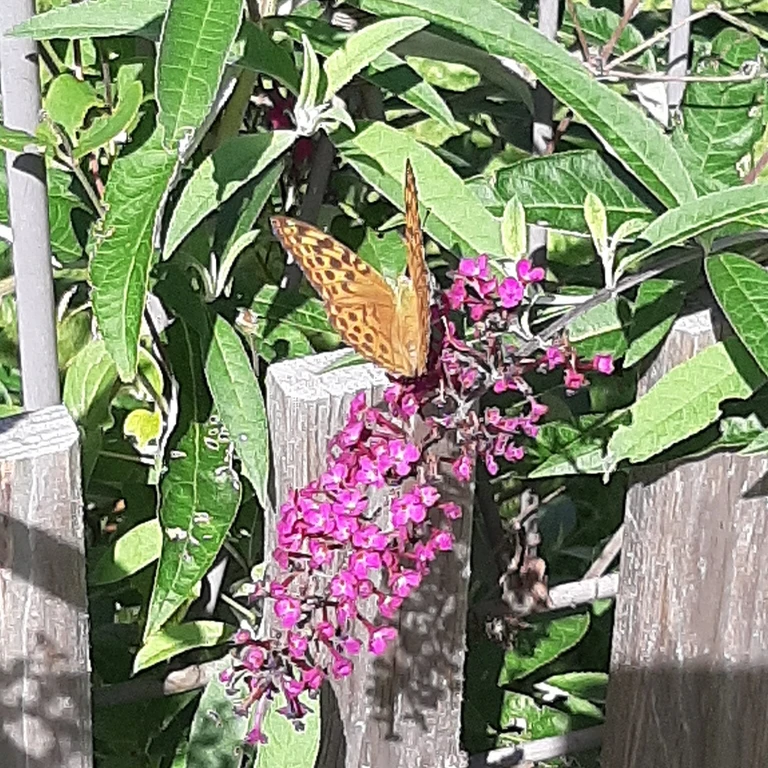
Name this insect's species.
Argynnis paphia
